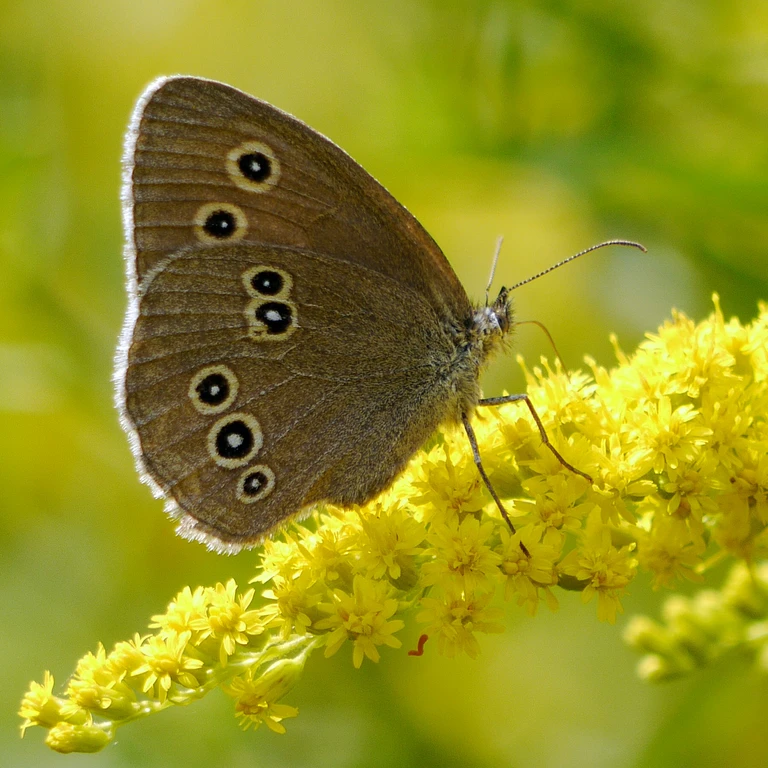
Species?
Aphantopus hyperantus
